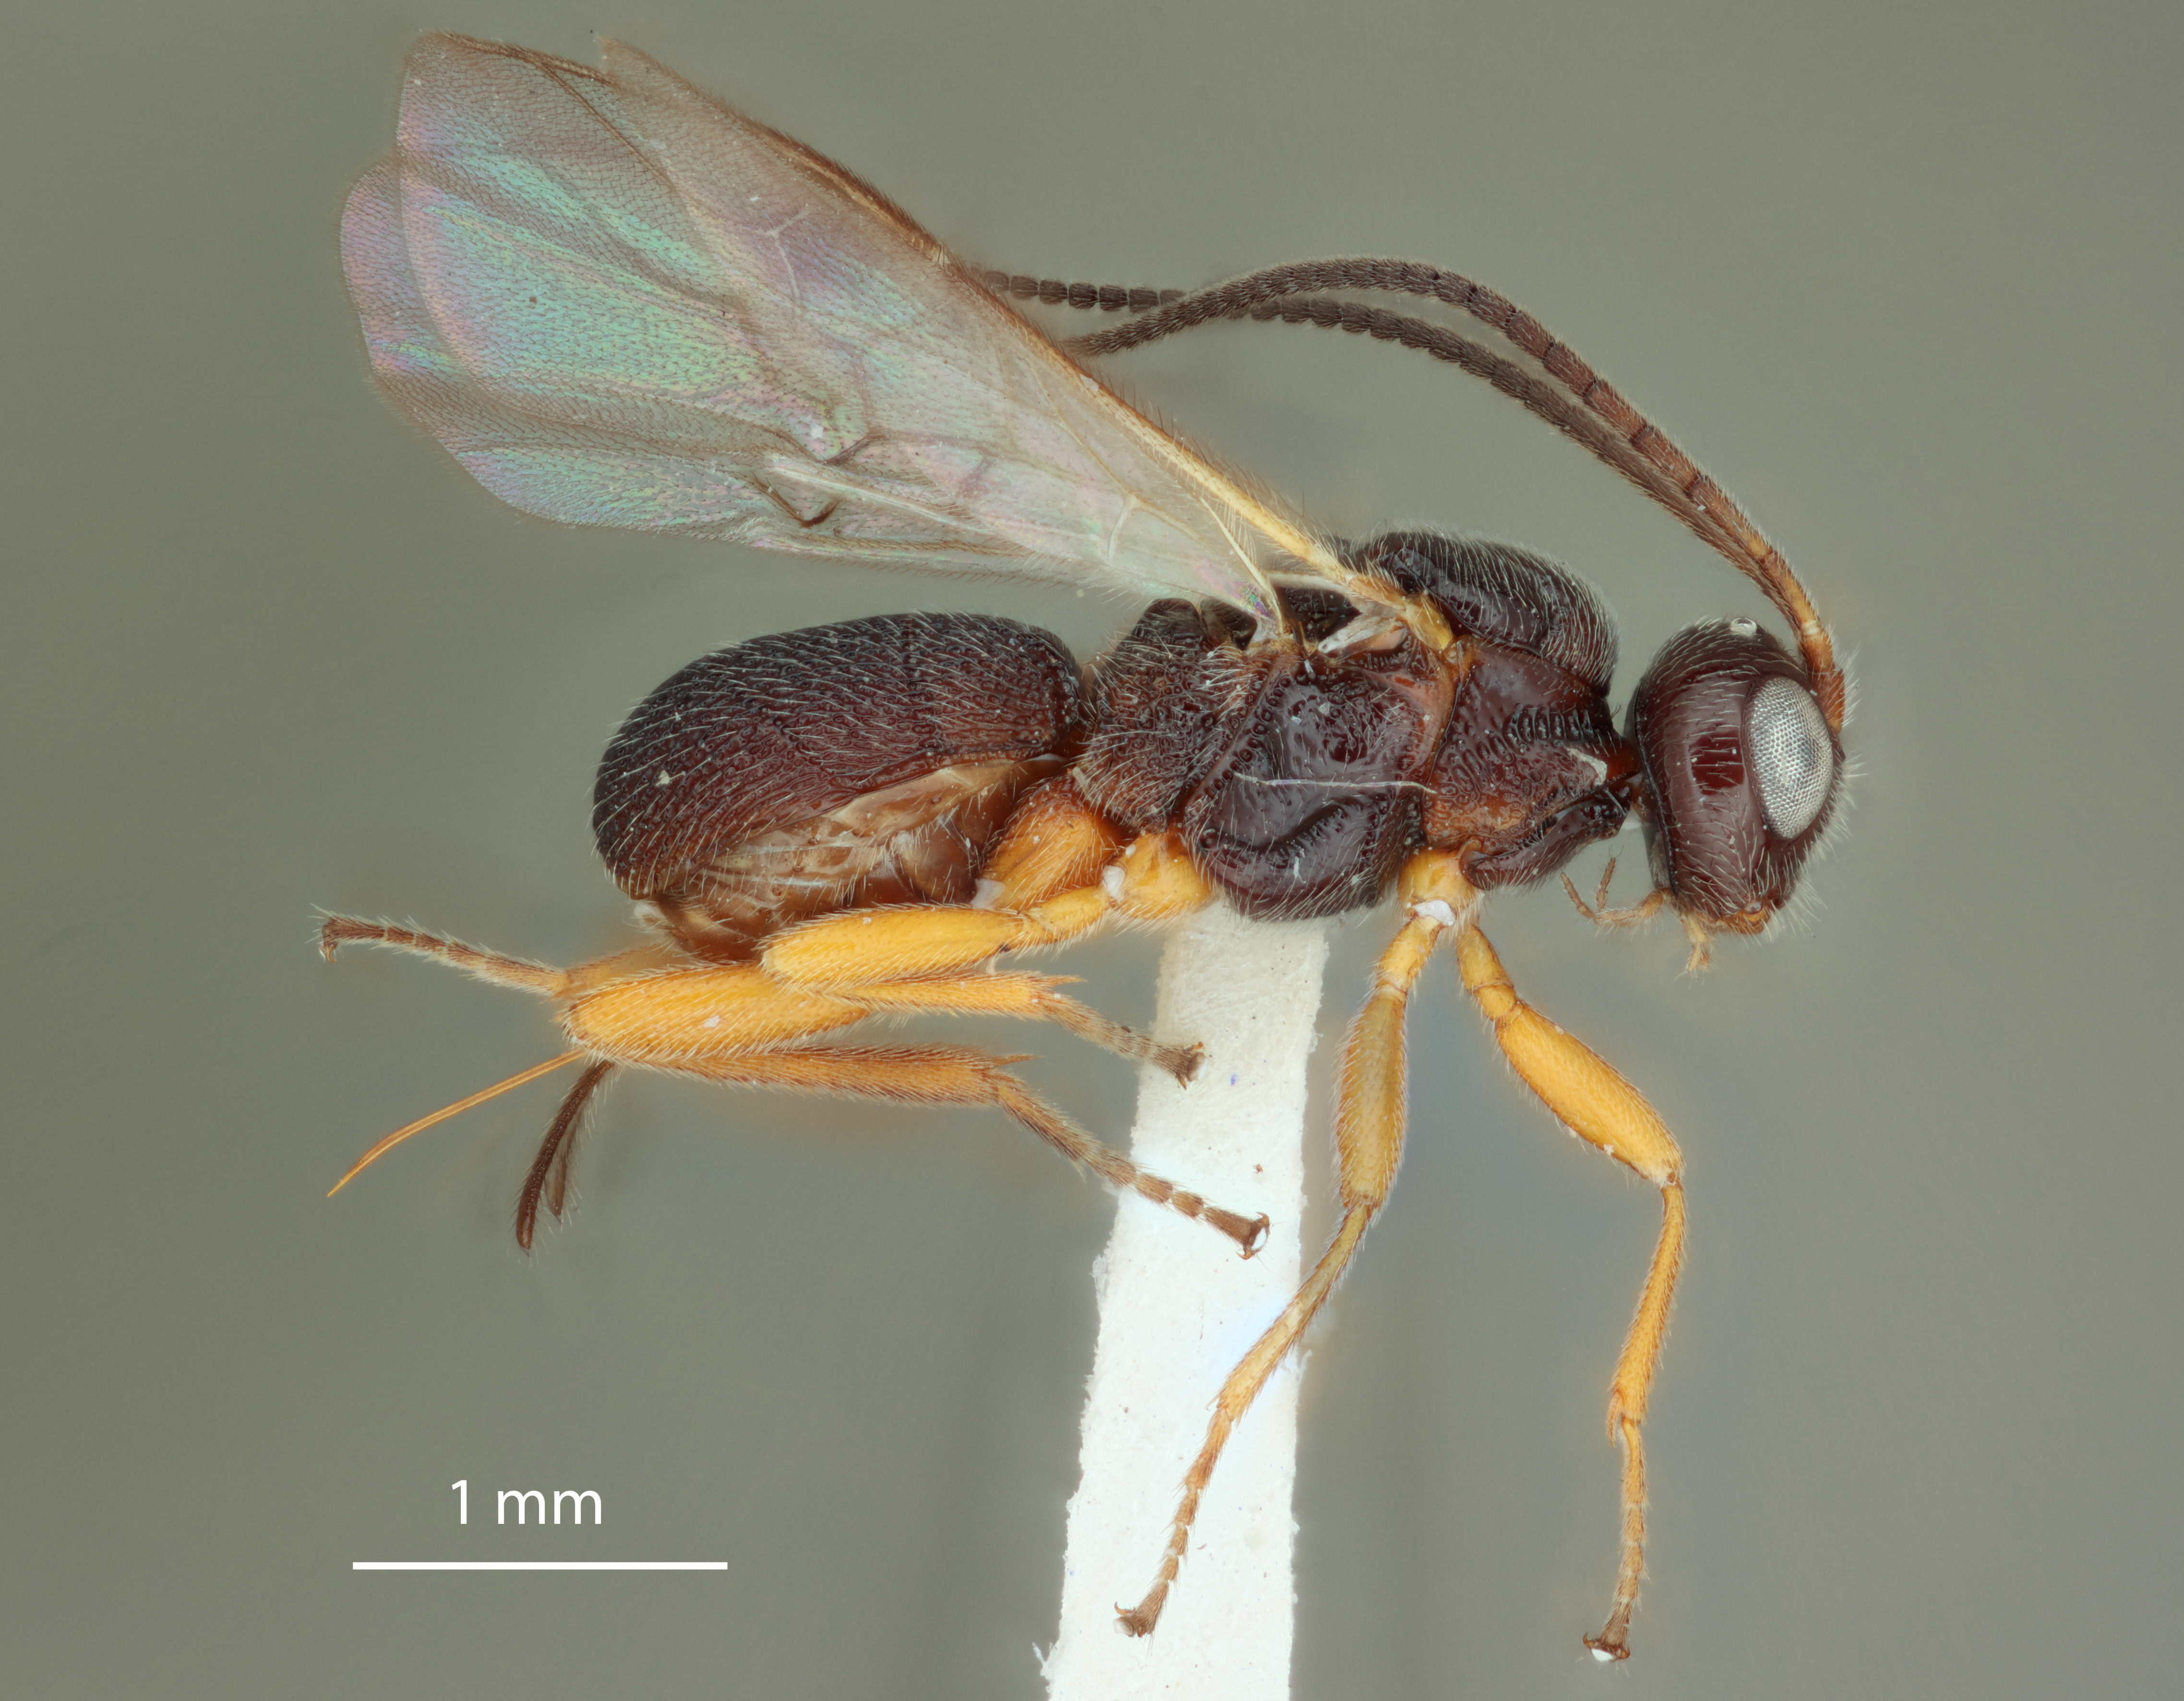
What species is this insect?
Triaspis odontochila
